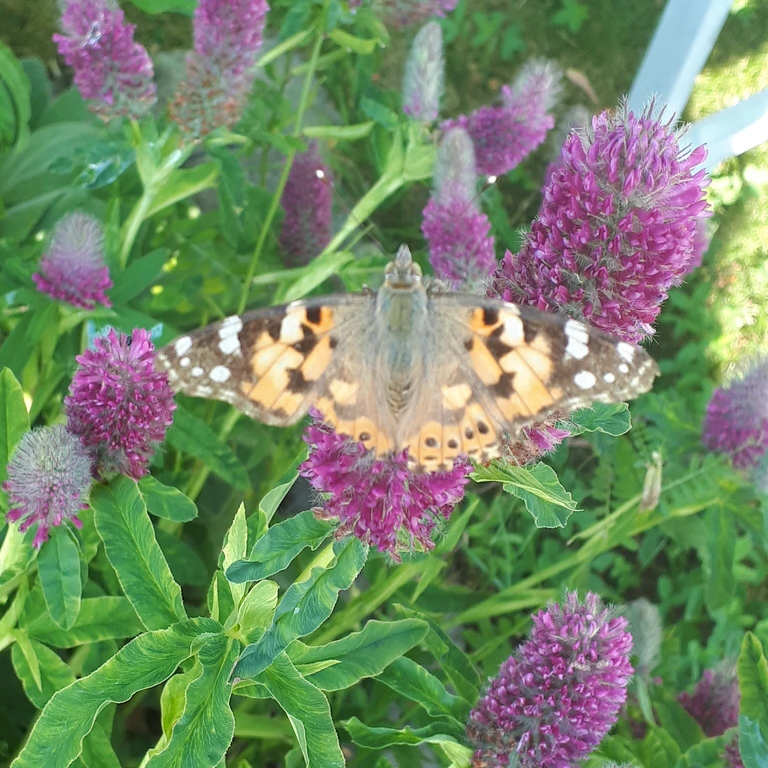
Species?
Vanessa cardui
